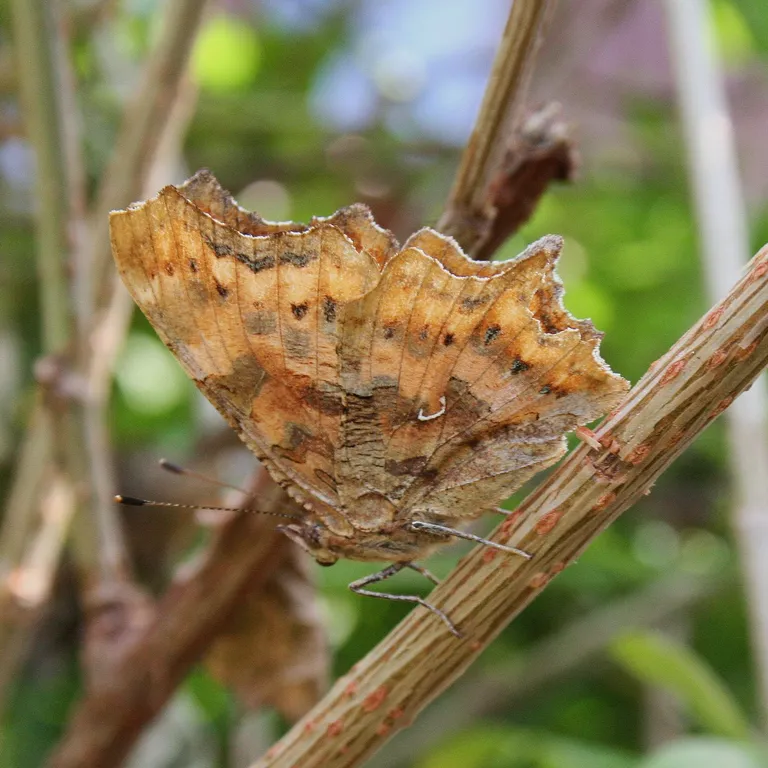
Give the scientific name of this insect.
Polygonia c-album
